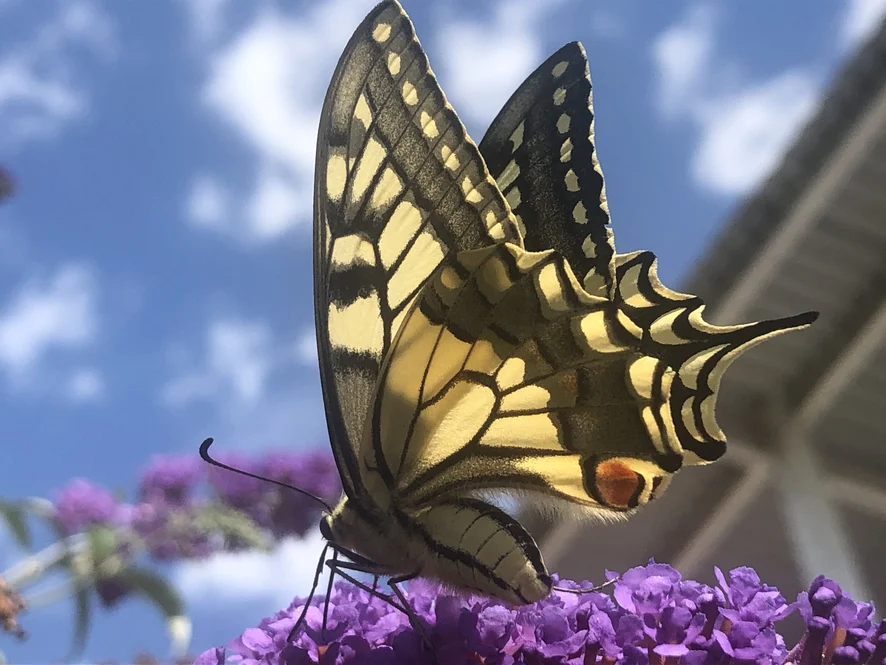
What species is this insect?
Papilio machaon
